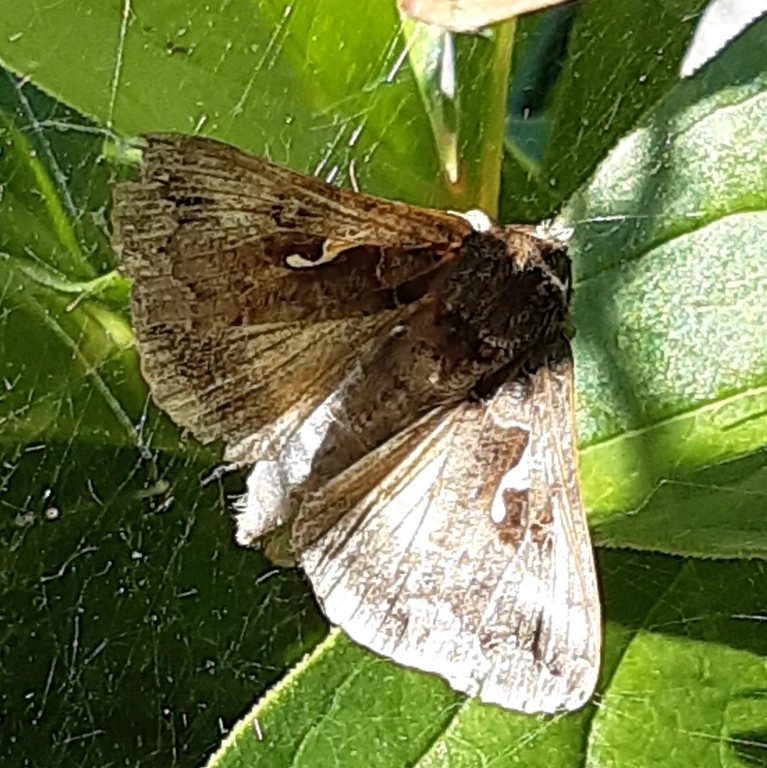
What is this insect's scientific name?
Autographa gamma
